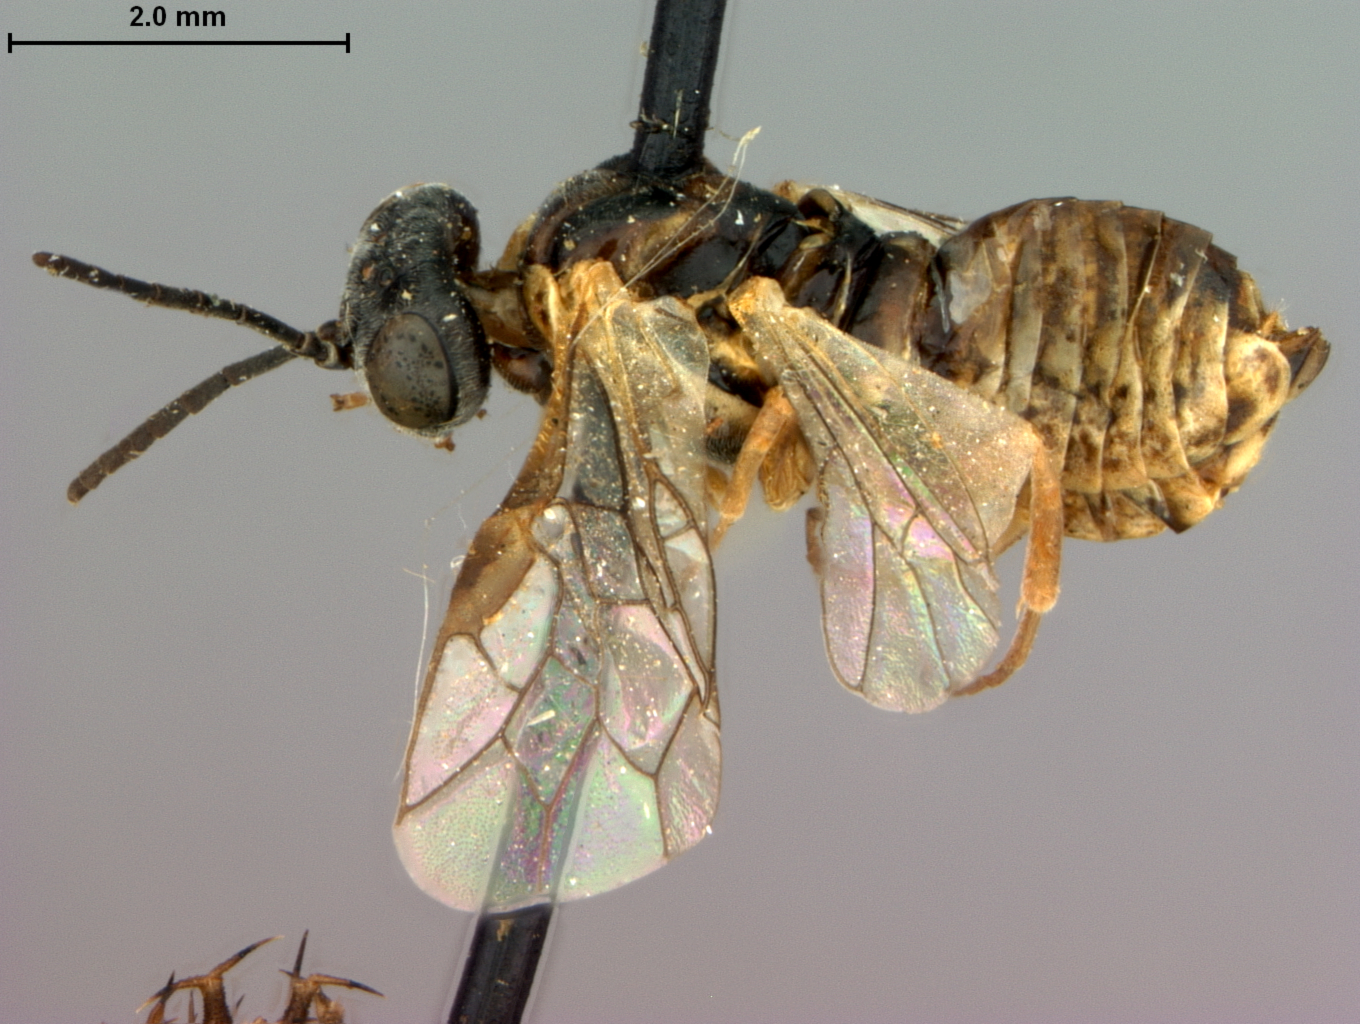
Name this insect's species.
Isodyctium murtfeldtiae
